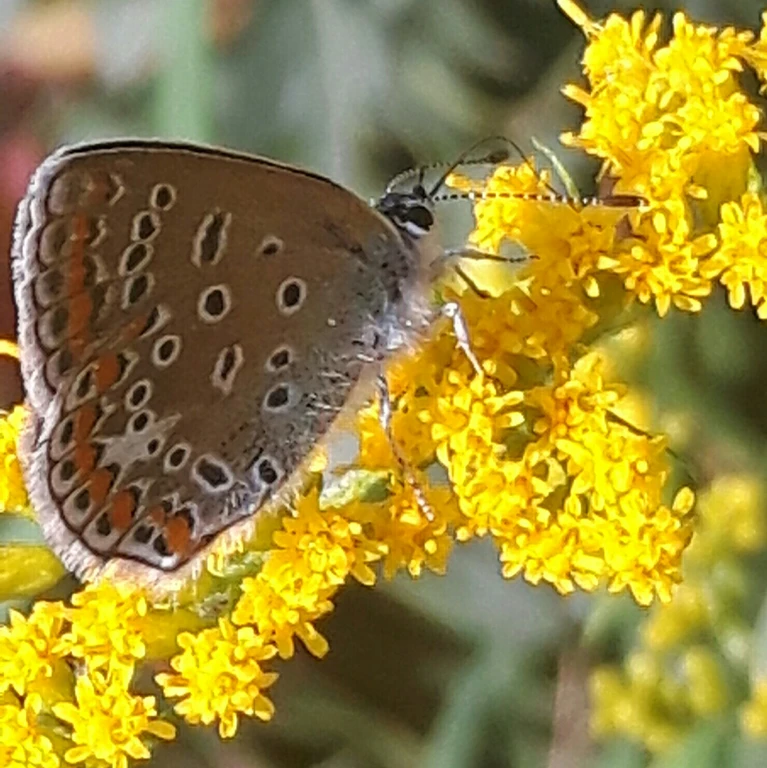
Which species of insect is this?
Polyommatus icarus
